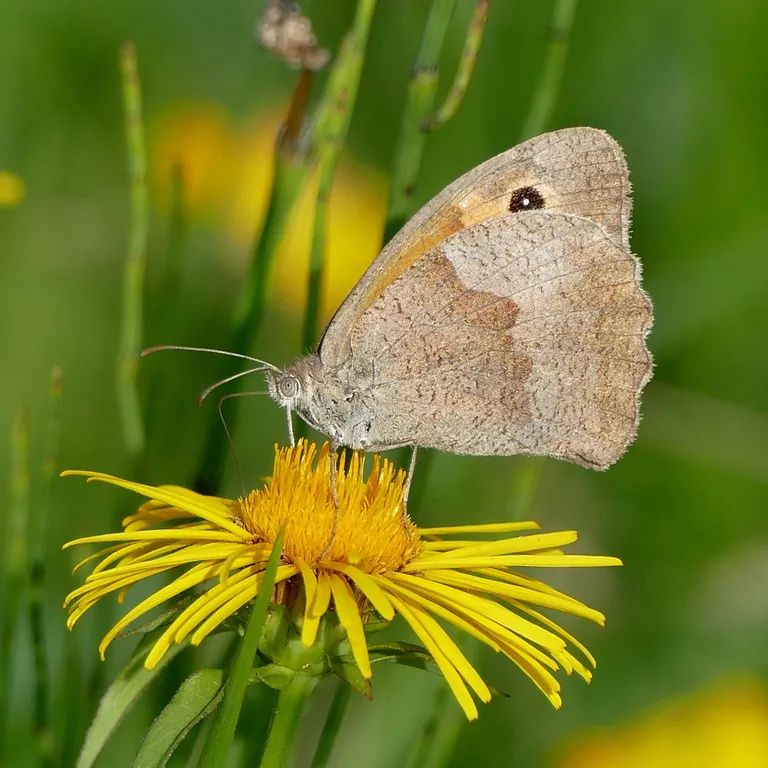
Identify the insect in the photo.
Maniola jurtina
